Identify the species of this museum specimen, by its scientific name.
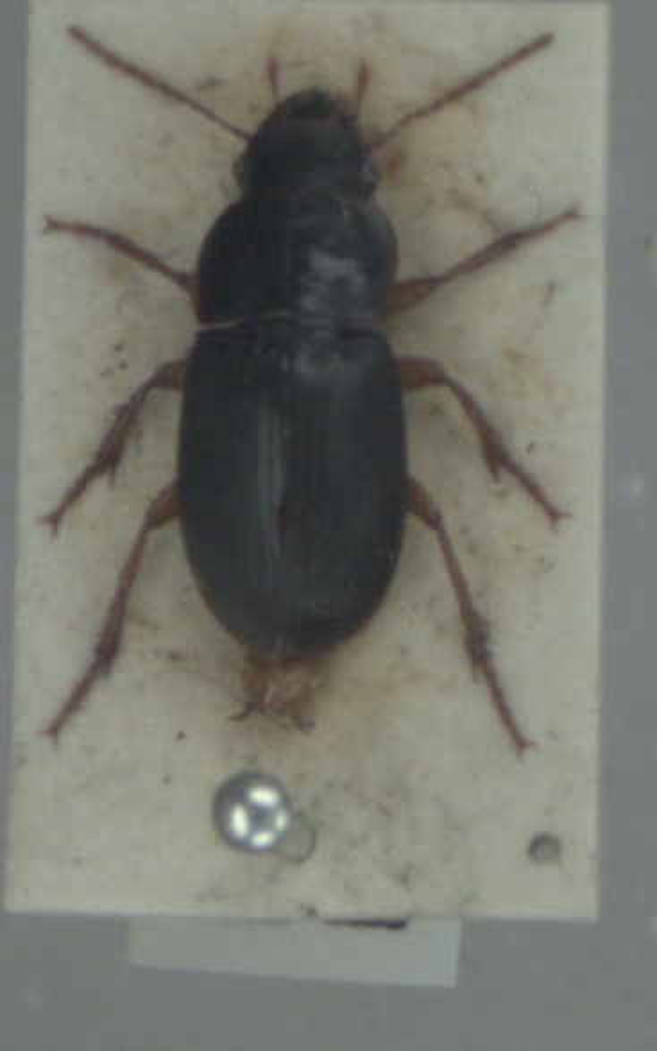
Harpalus latus
